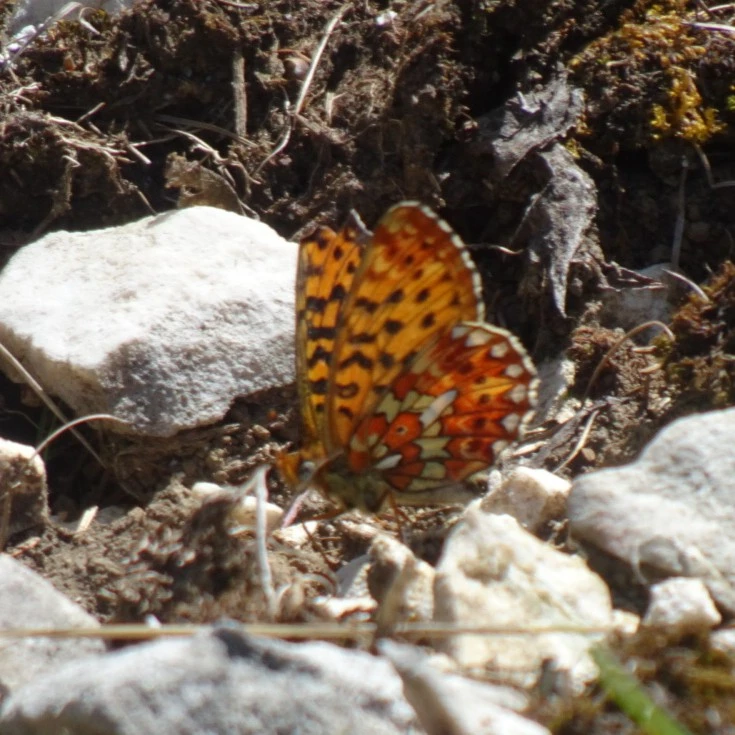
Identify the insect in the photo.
Boloria euphrosyne (also Clossiana euphrosyne)
